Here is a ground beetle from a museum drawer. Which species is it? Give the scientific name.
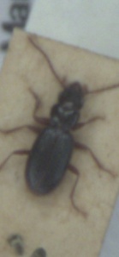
Bembidion nigropiceum
